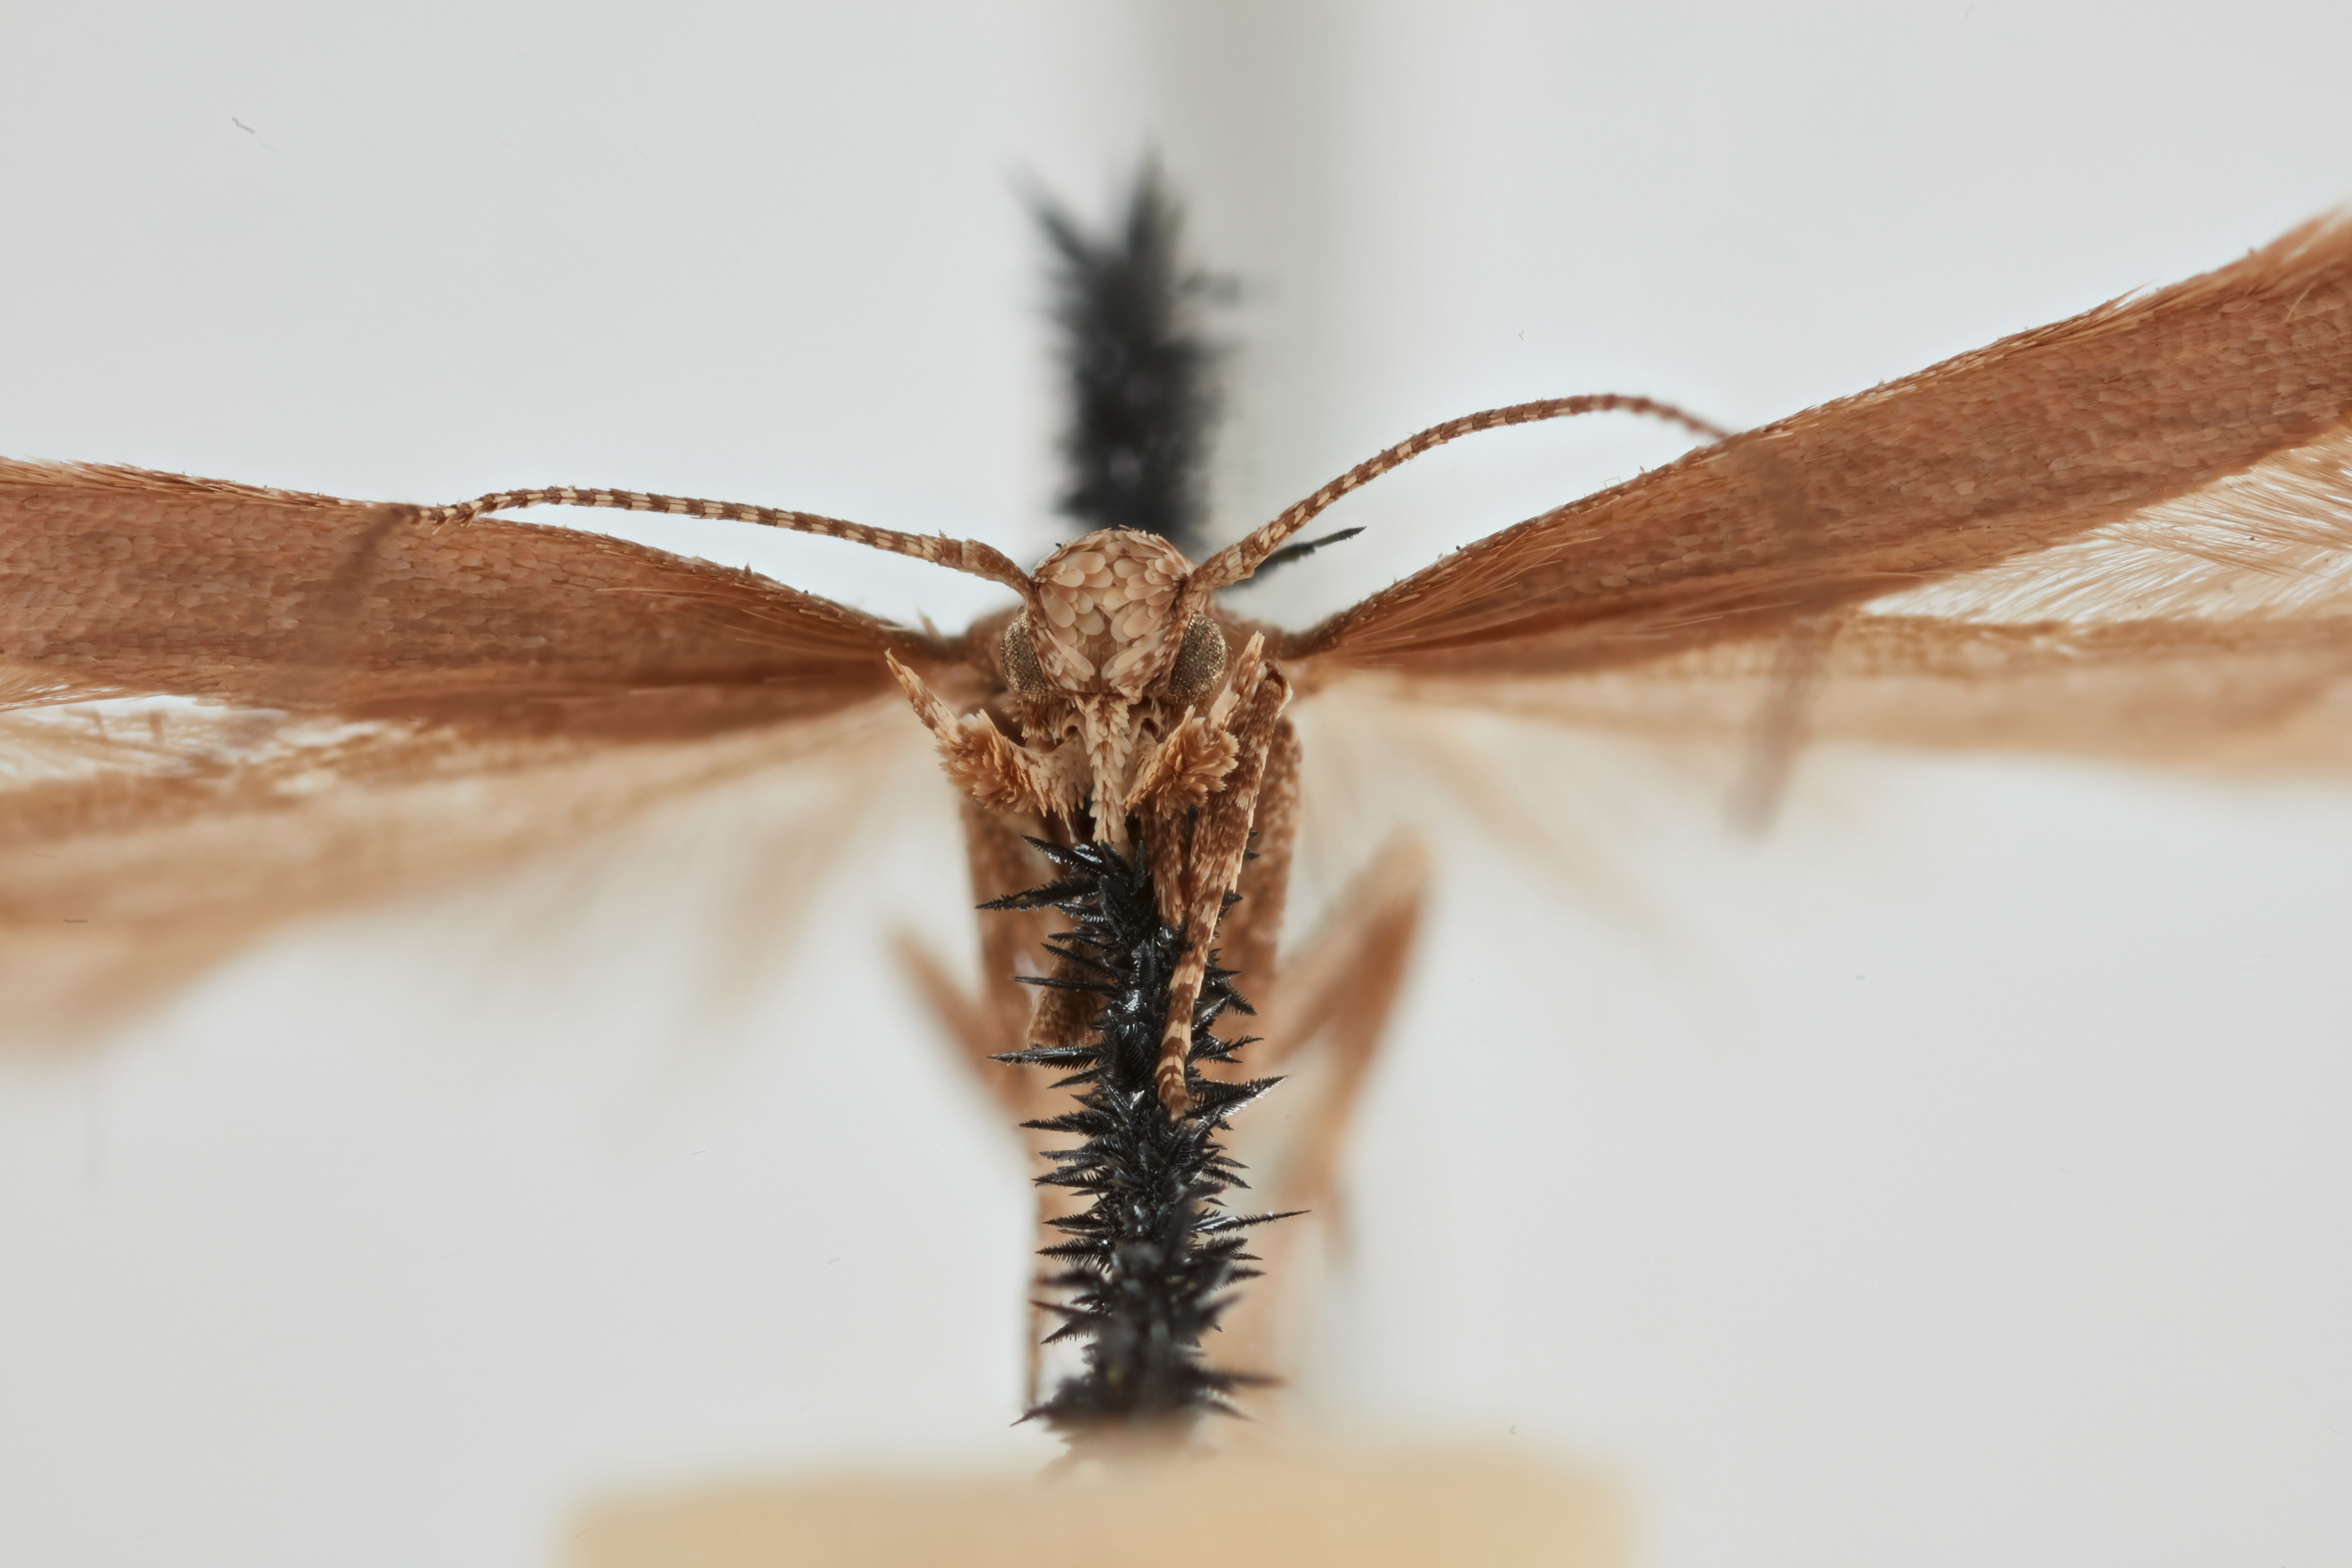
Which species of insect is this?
Scrobipalpula psilella
